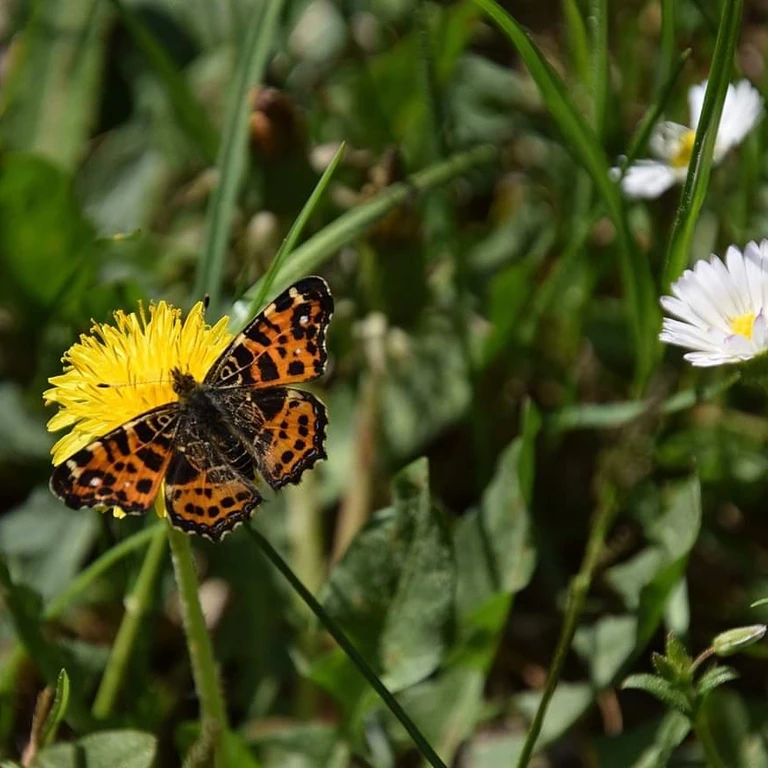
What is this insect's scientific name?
Araschnia levana
